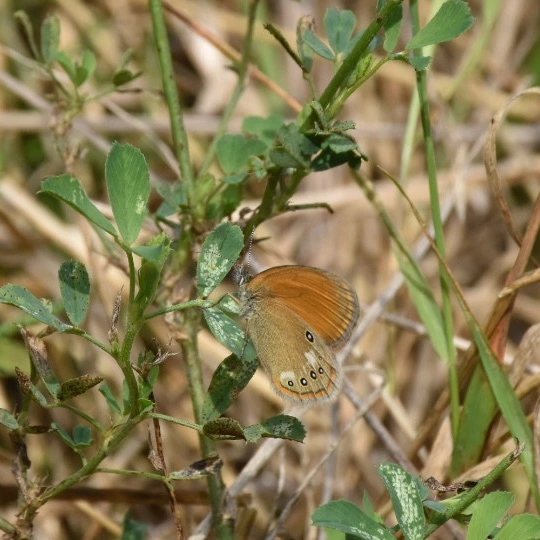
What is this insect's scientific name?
Coenonympha glycerion (also Coenonympha iphis)
